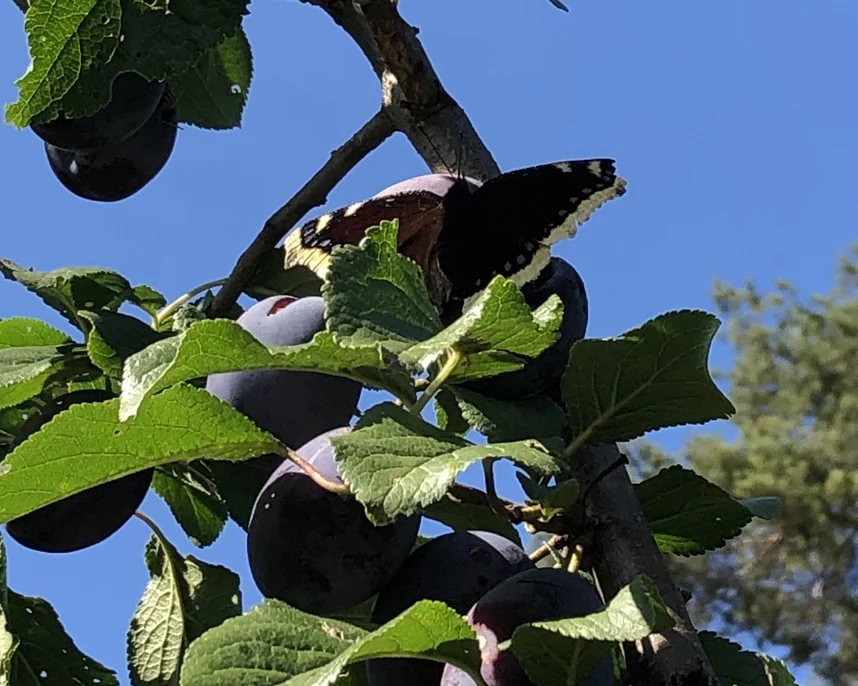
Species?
Nymphalis antiopa
